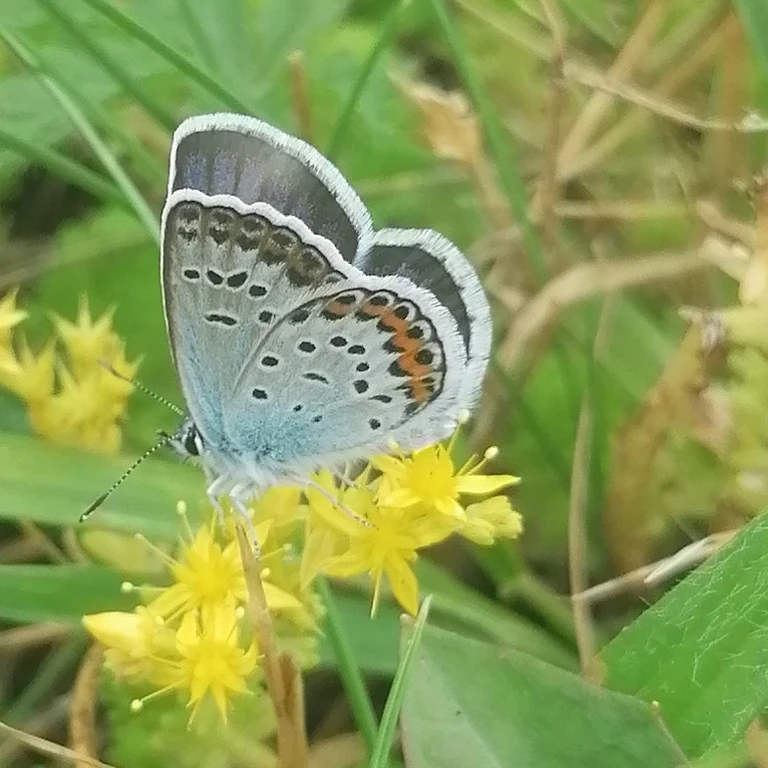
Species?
Plebejus argus
